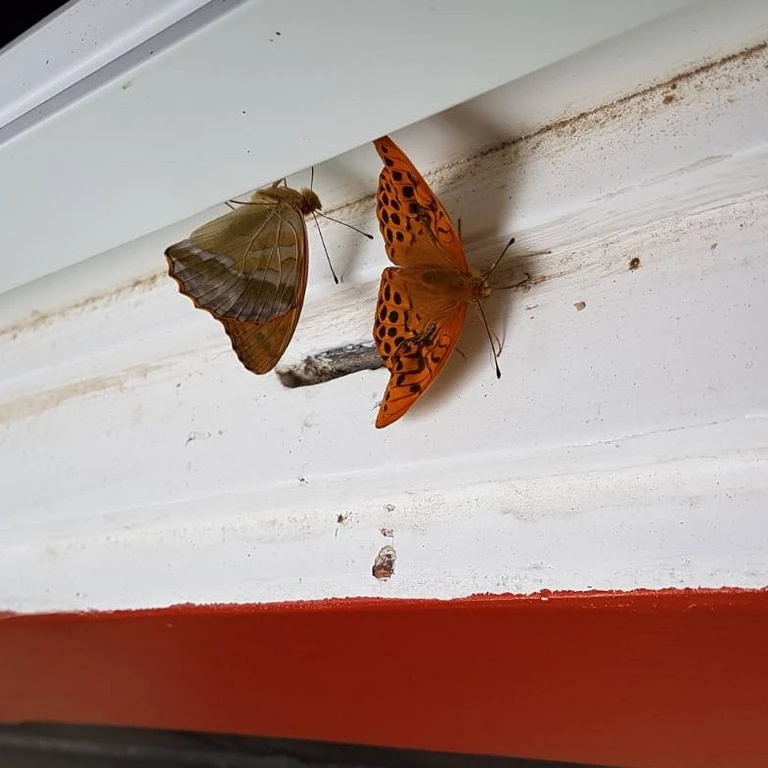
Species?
Argynnis paphia
